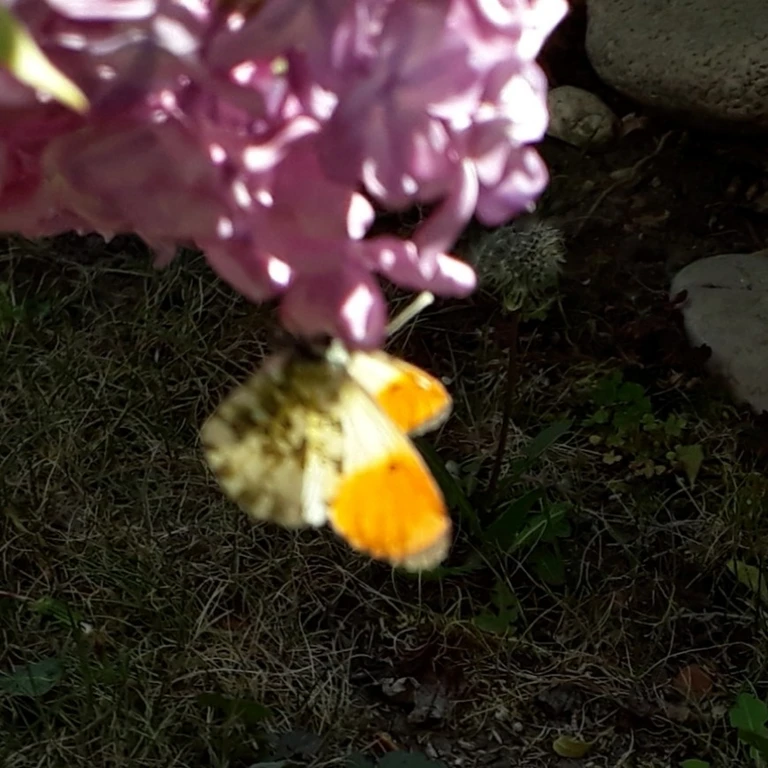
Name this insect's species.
Anthocharis cardamines
